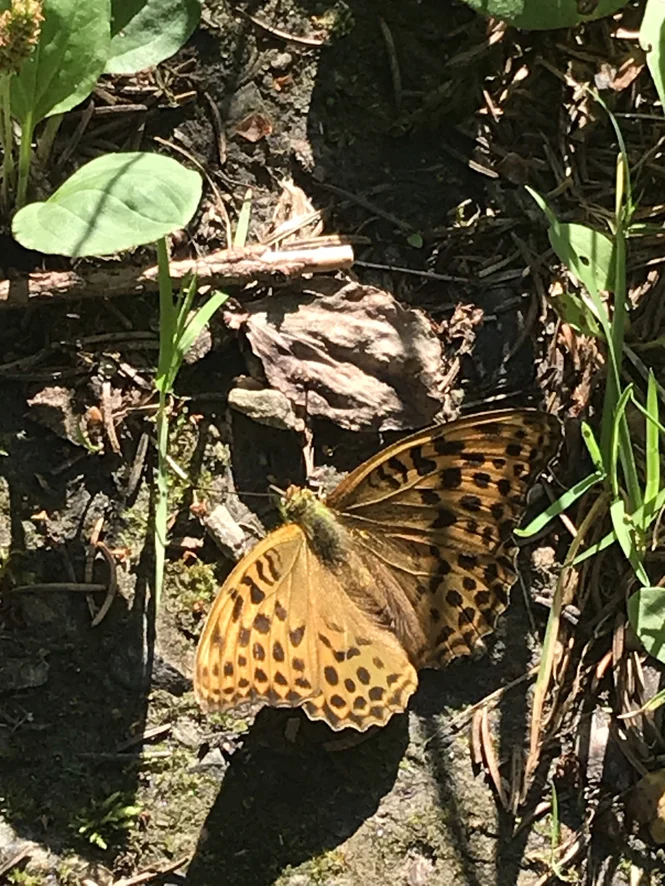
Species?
Argynnis paphia
